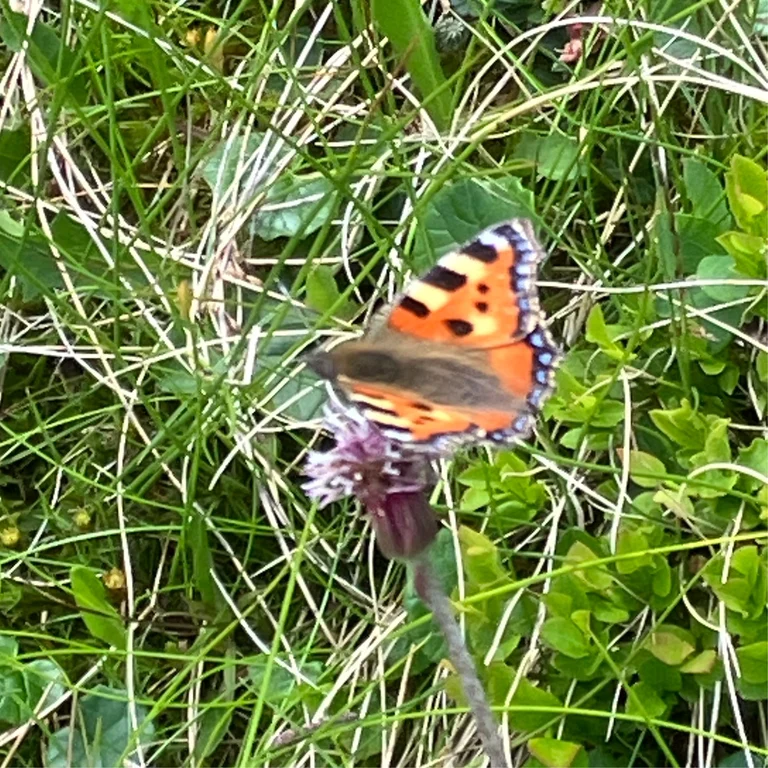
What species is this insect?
Aglais urticae
